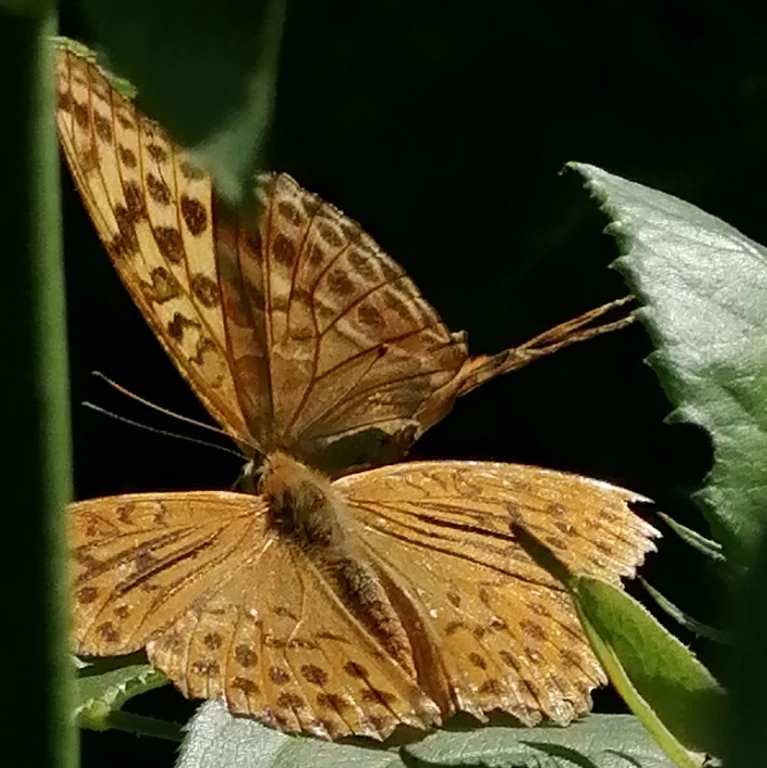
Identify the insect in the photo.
Argynnis paphia
